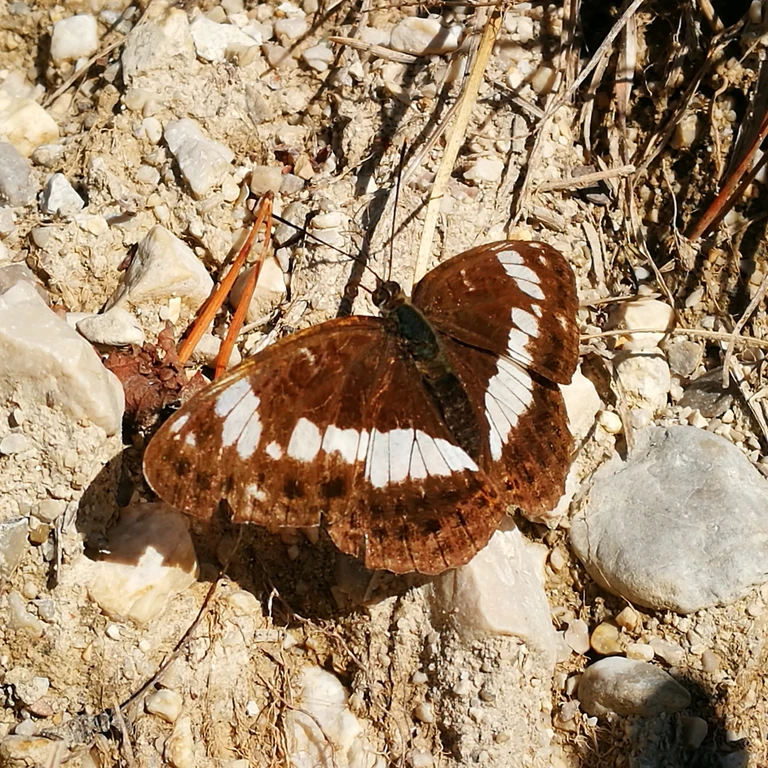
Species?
Limenitis camilla (also Ladoga camilla)
